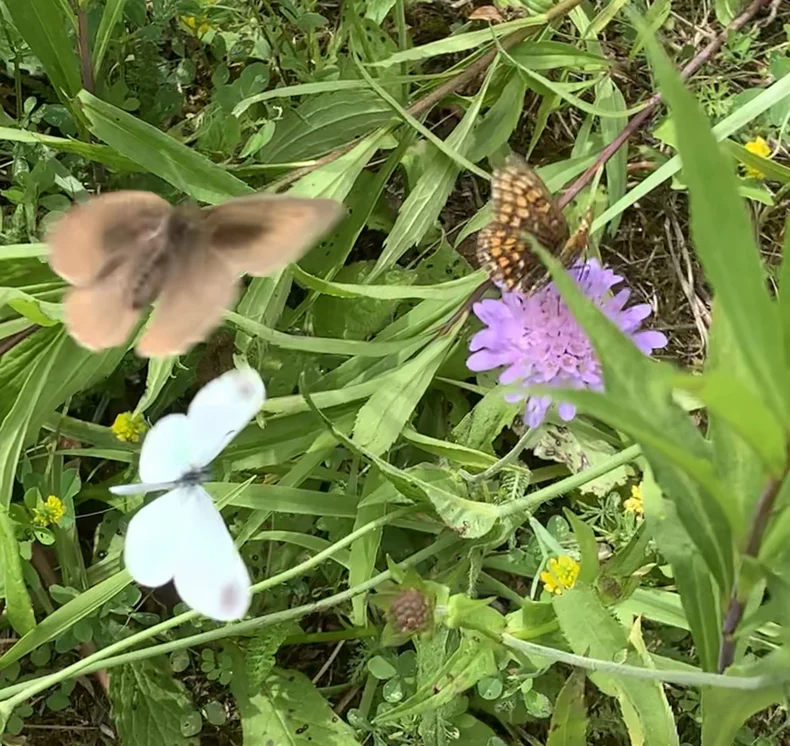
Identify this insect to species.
Maniola jurtina
